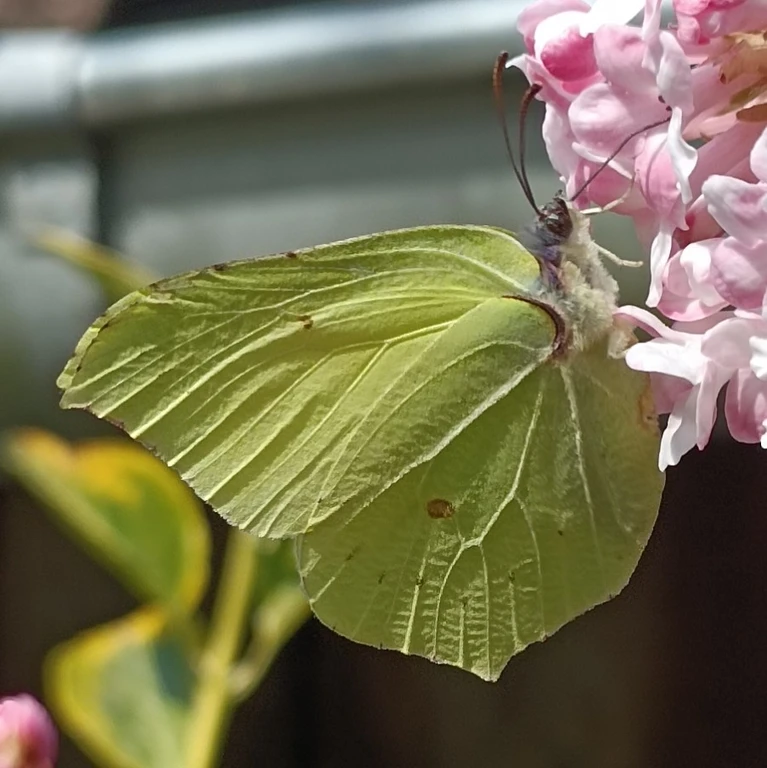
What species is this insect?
Gonepteryx rhamni
